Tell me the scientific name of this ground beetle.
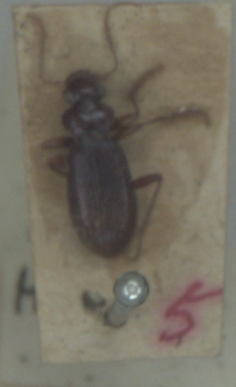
Leistus ferrugineus
